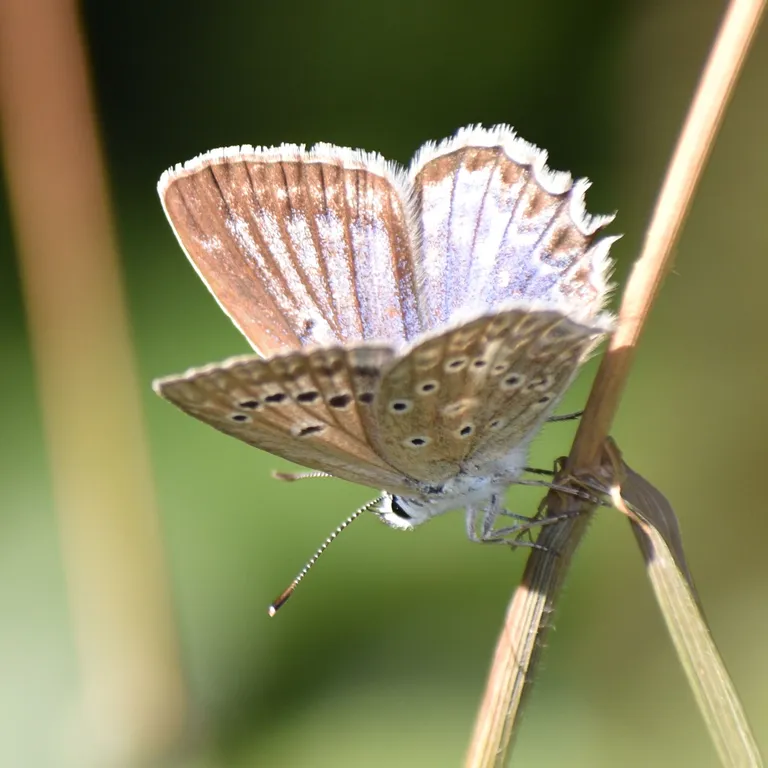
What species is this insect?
Polyommatus daphnis
